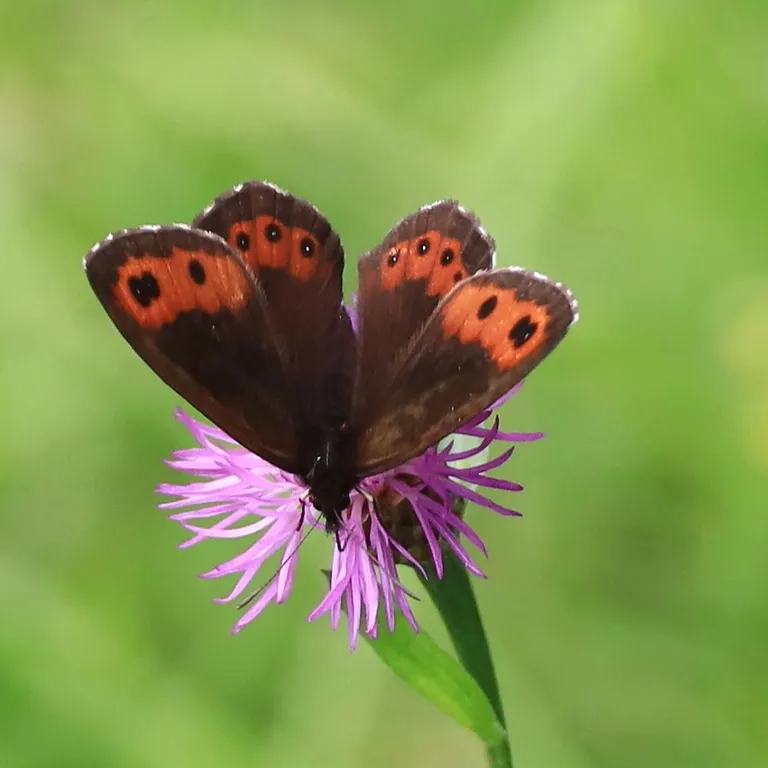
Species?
Erebia ligea
